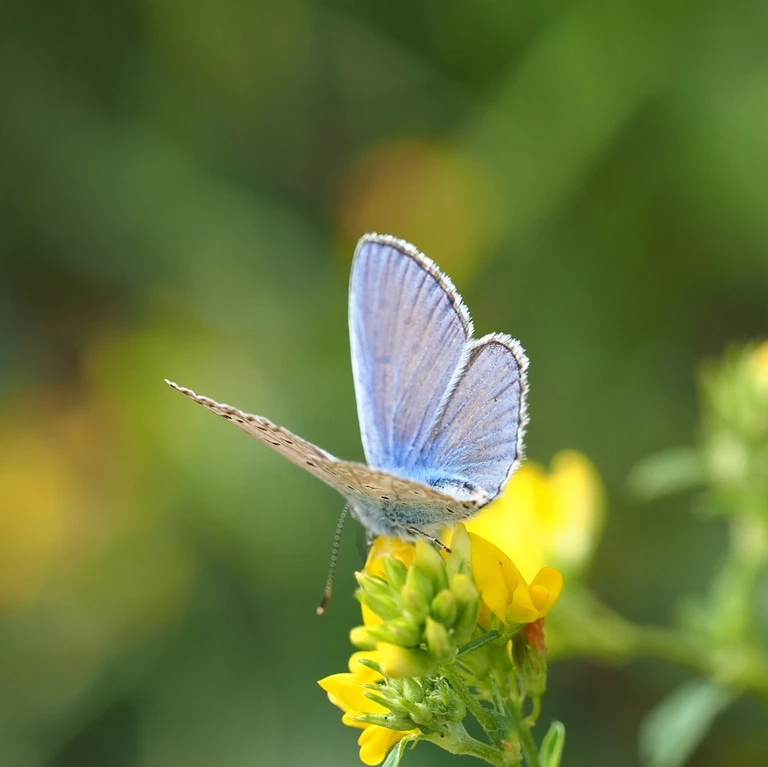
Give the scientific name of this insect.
Polyommatus icarus
